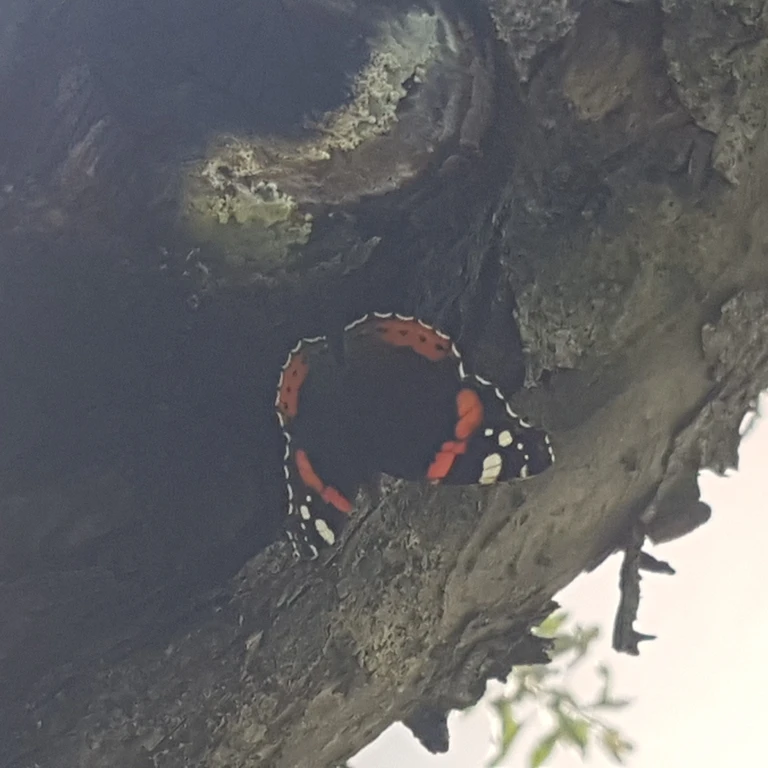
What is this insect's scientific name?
Vanessa atalanta
